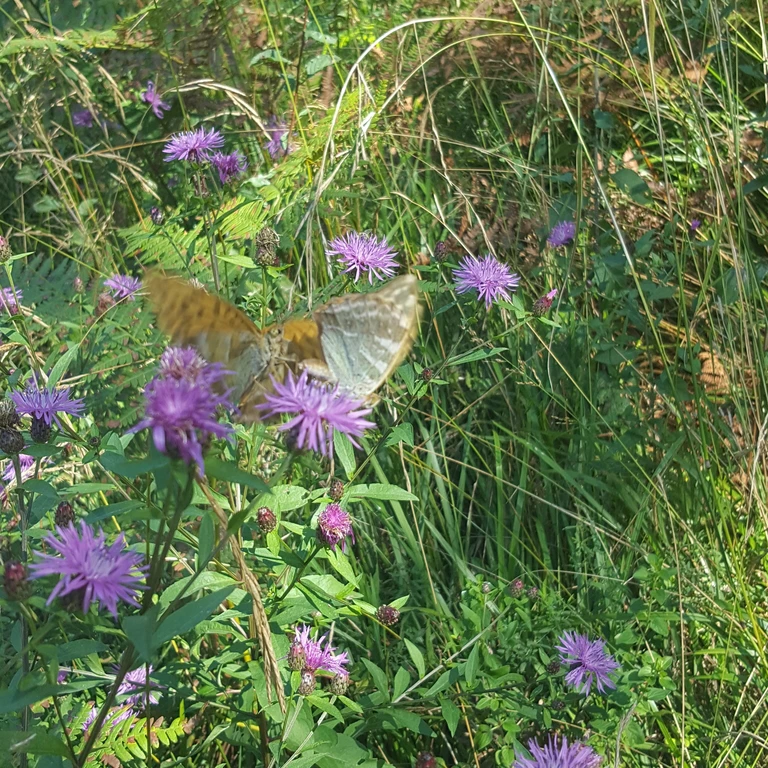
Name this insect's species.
Argynnis paphia
